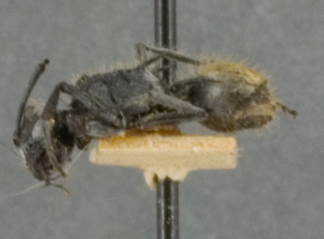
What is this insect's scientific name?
Polyrhachis gab
